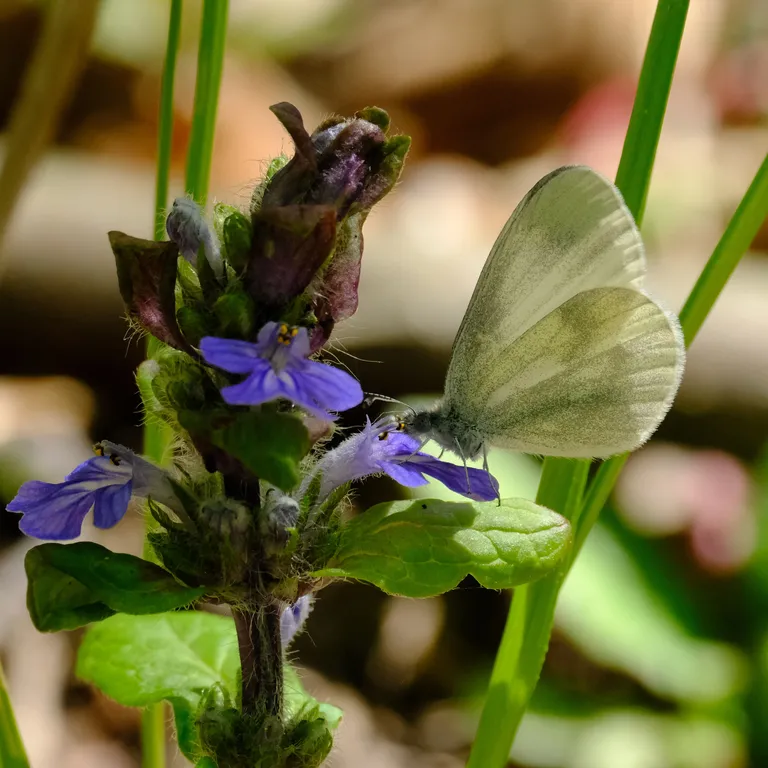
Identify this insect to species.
Leptidea sinapis/juvernica
